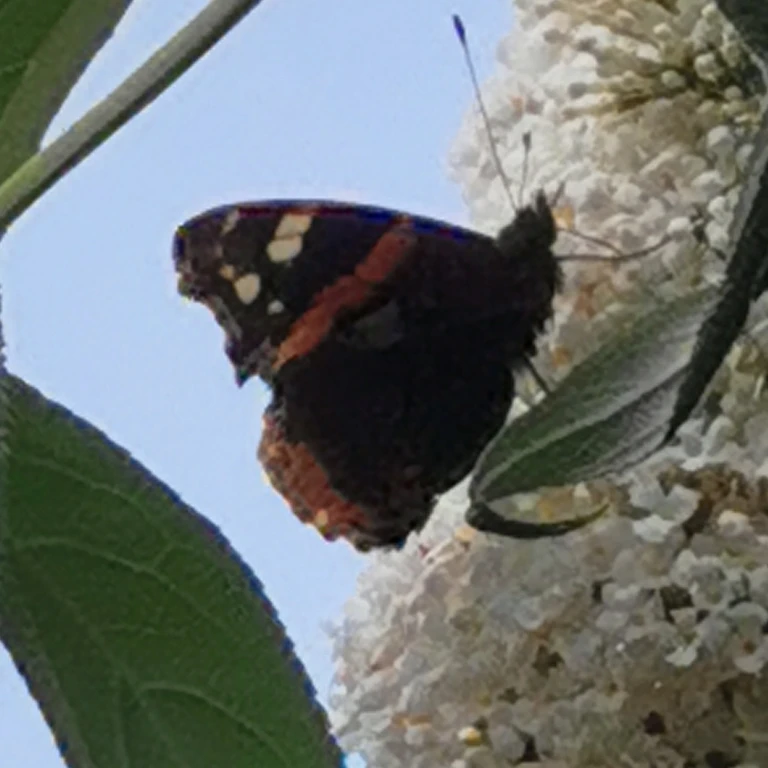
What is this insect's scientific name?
Vanessa atalanta
